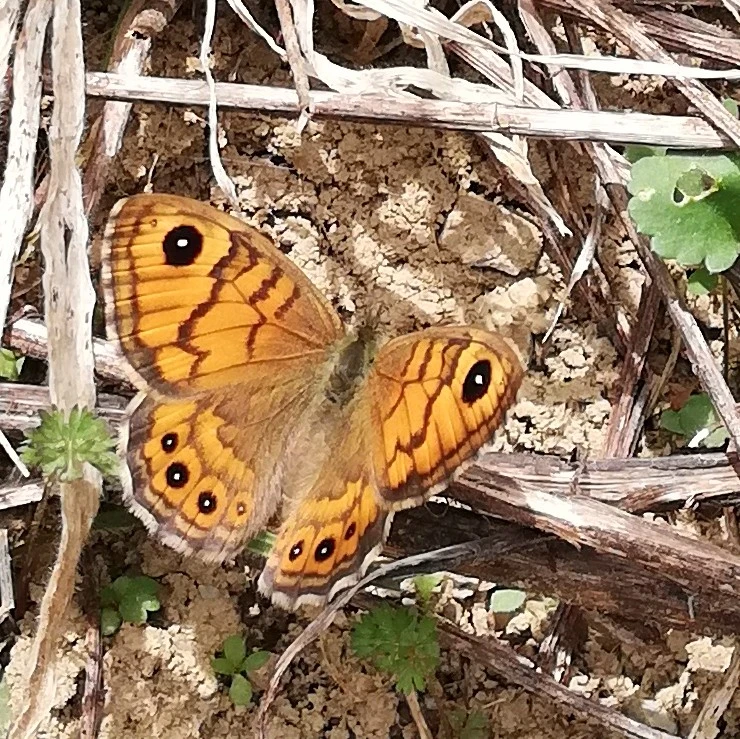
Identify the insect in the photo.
Lasiommata megera (also Pararge megera)
